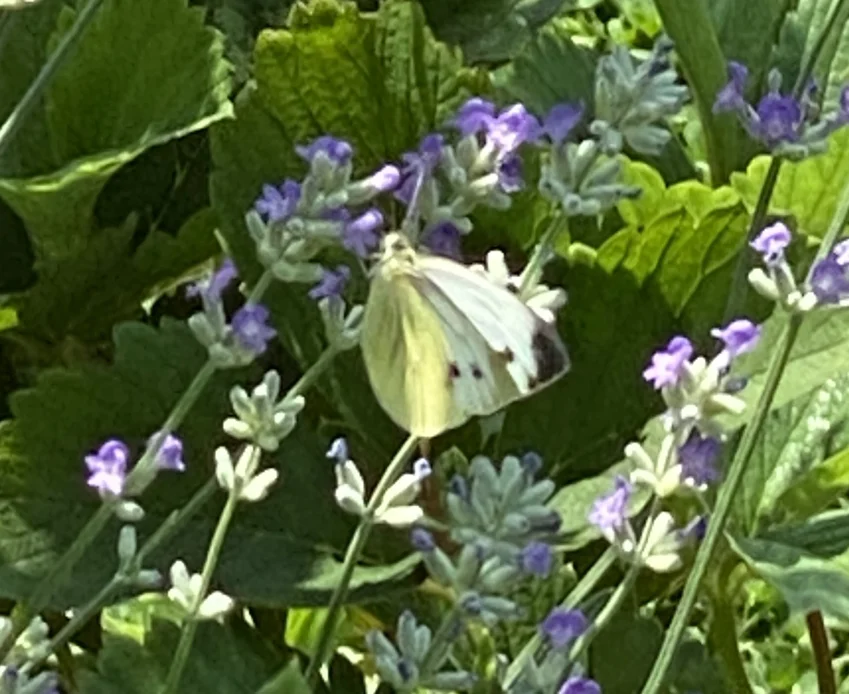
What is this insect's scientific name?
Pieris napi
